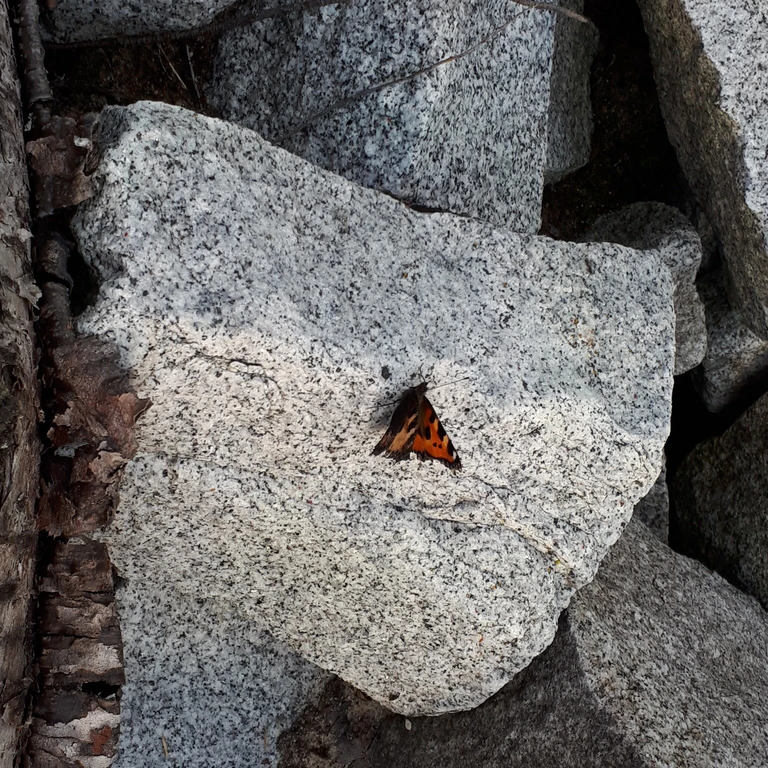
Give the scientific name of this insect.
Aglais urticae
